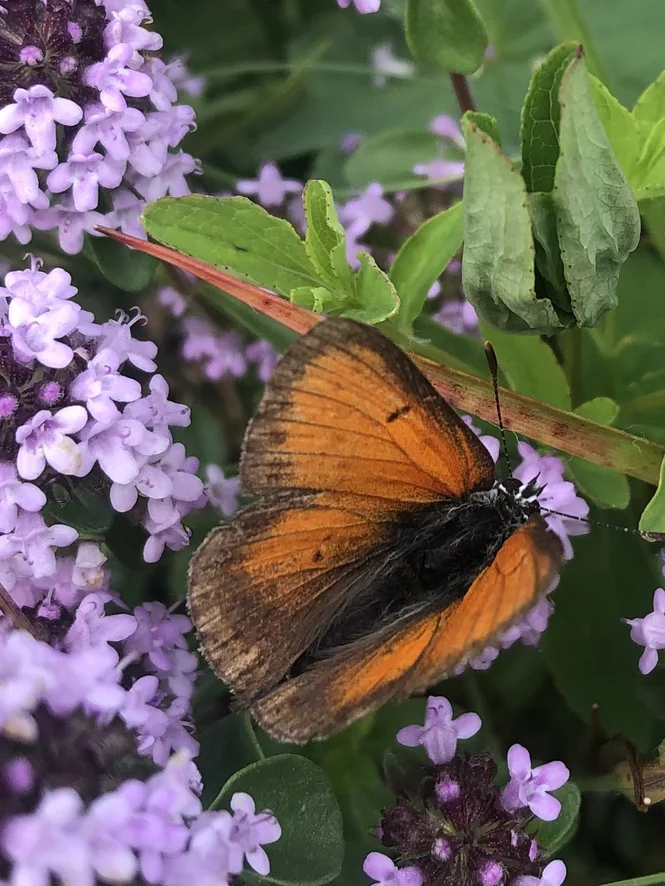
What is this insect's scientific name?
Lycaena hippothoe (also Palaeochrysophanus hippothoe)
